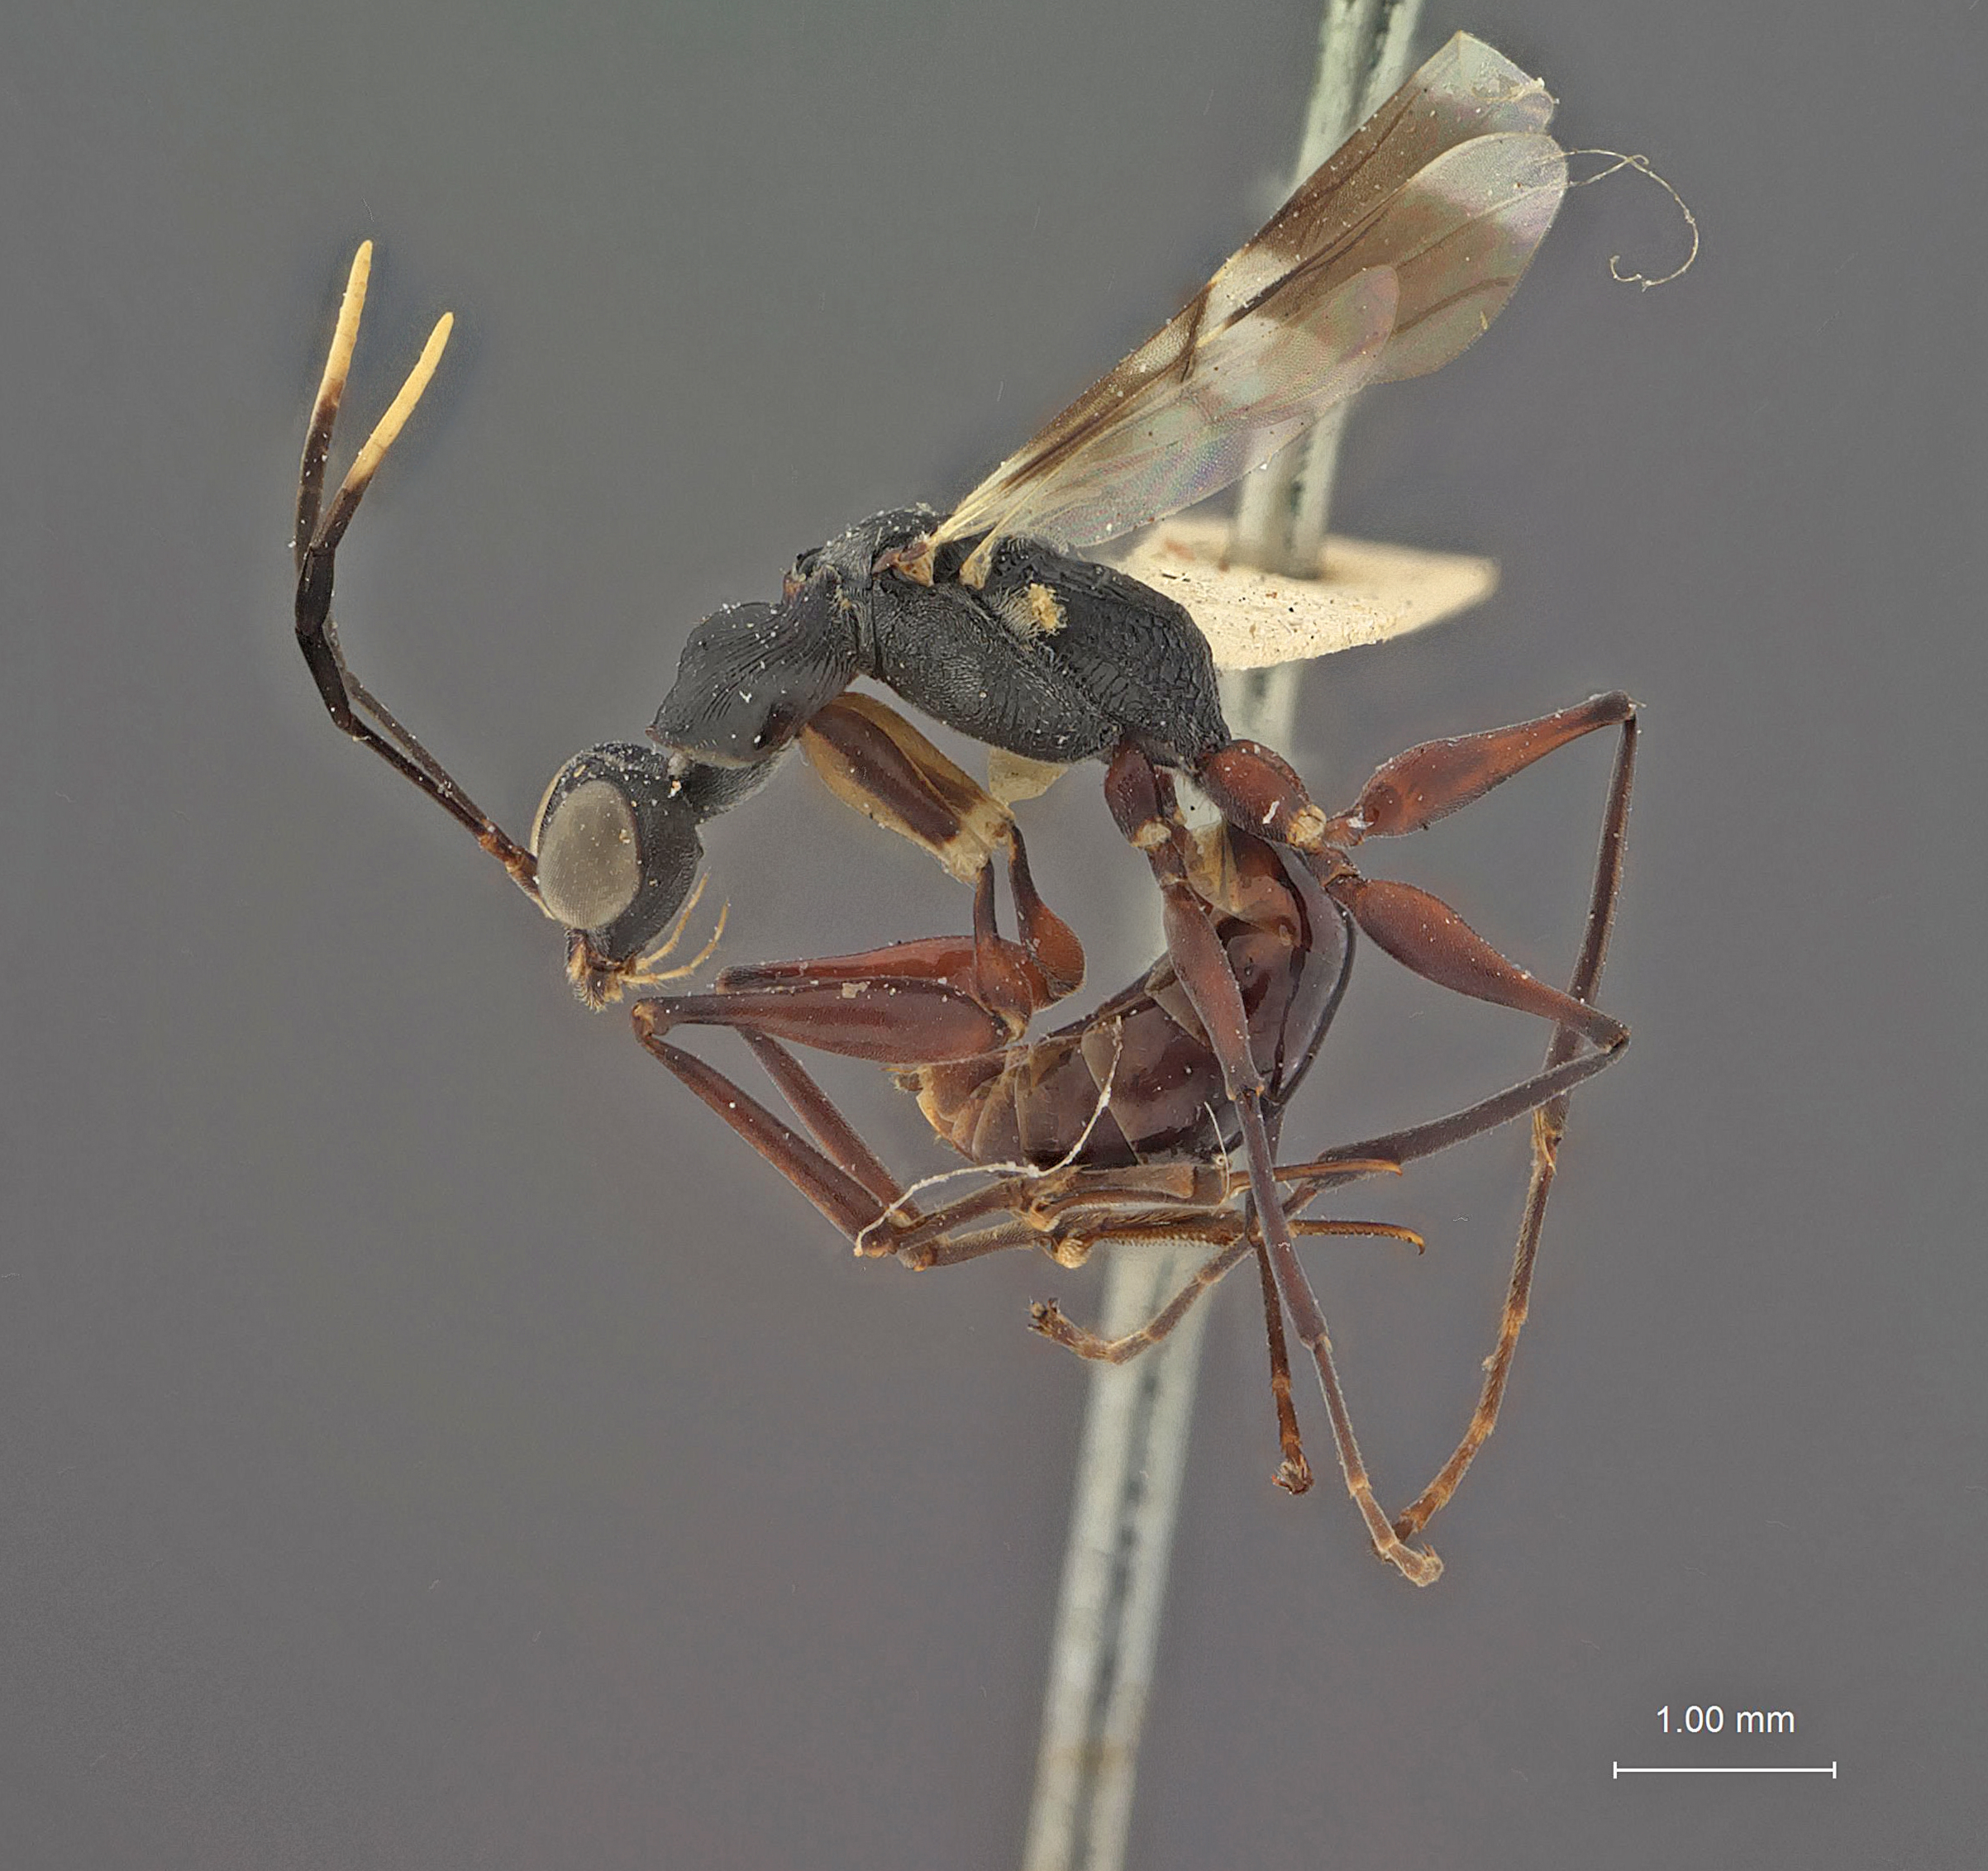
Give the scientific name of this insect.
Dryinus browni
